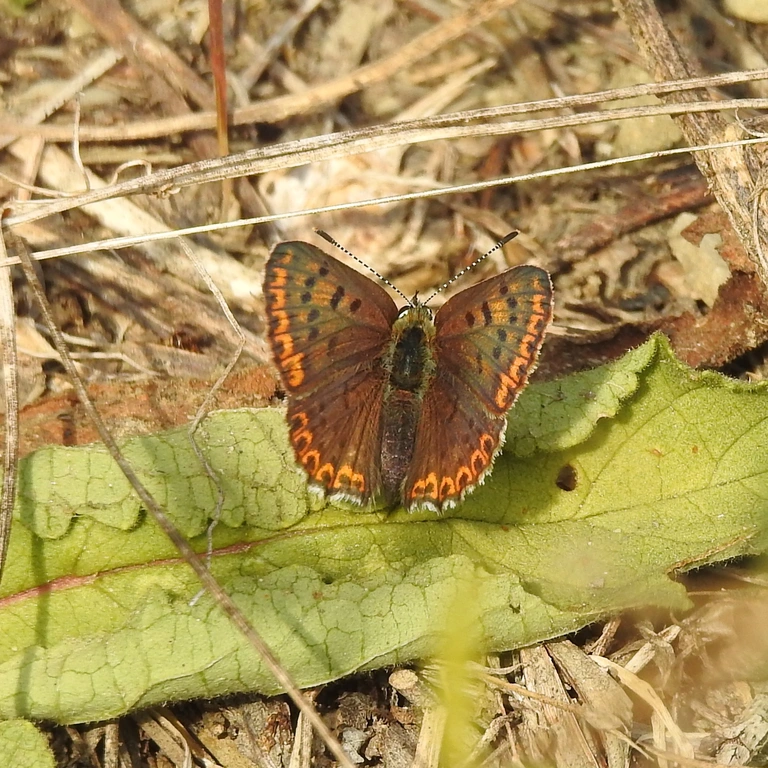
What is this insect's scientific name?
Lycaena tityrus (also Loweia tityrus)
